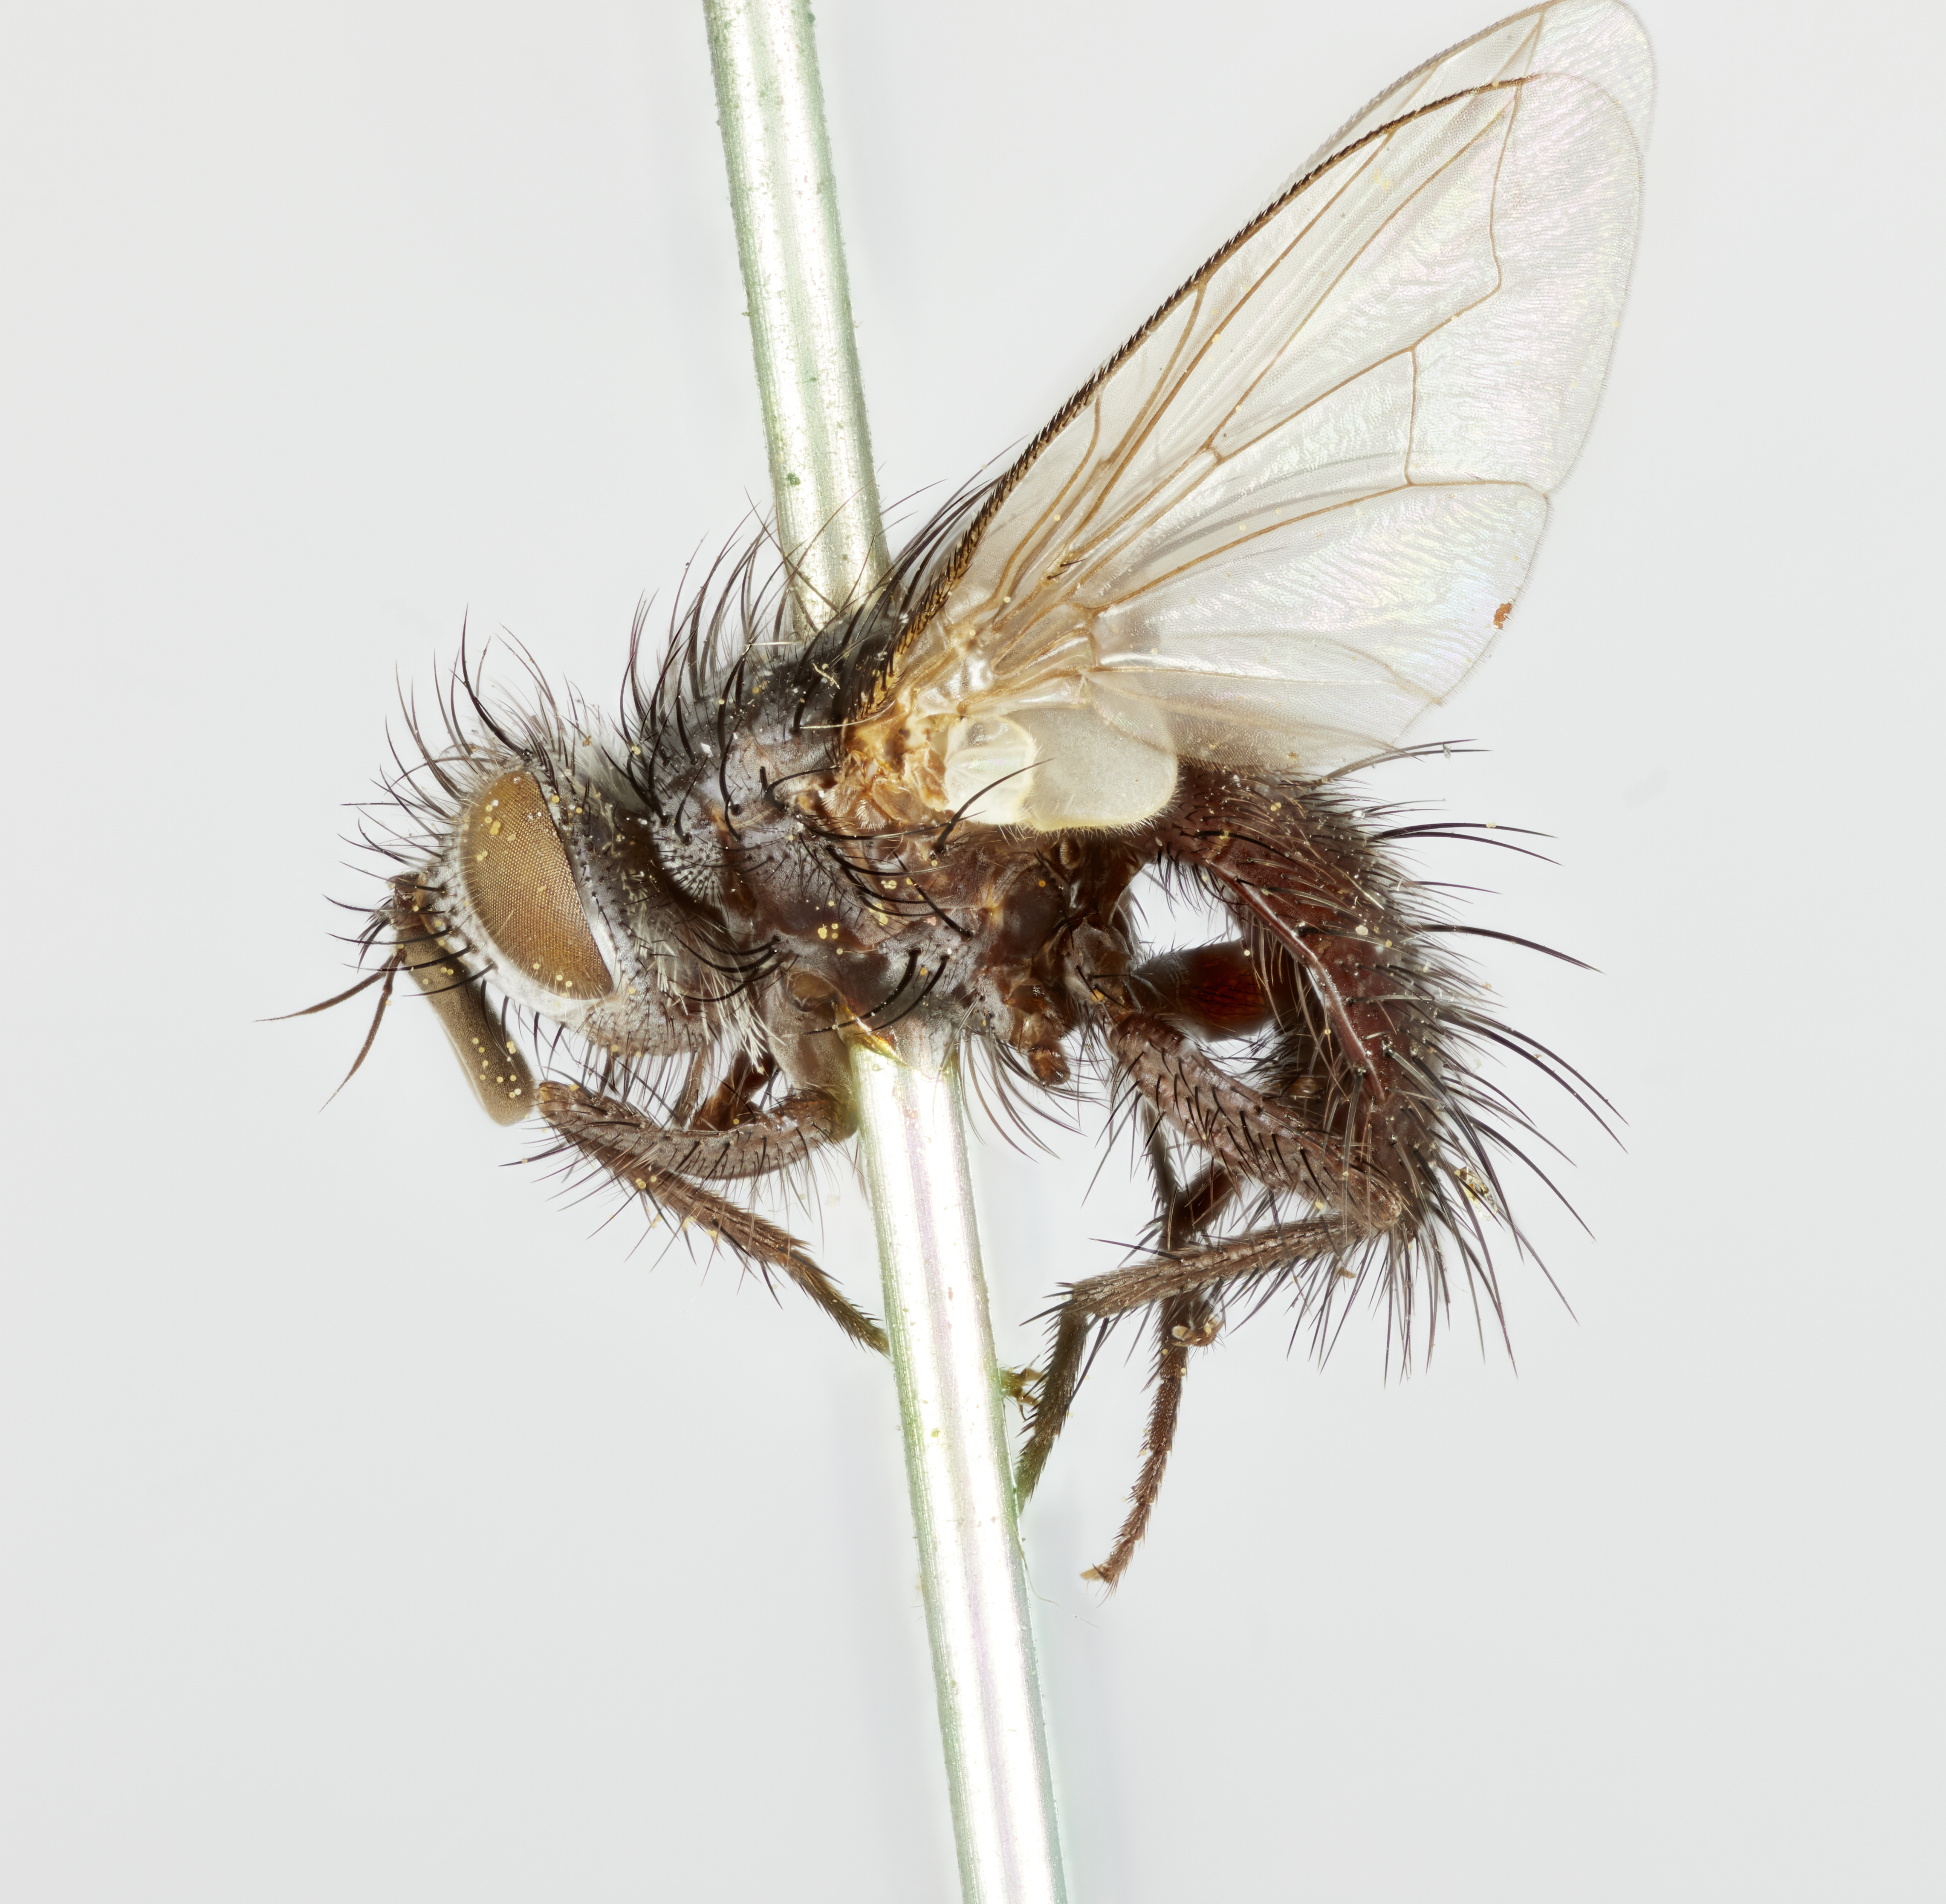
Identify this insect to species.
Madremyia parva
